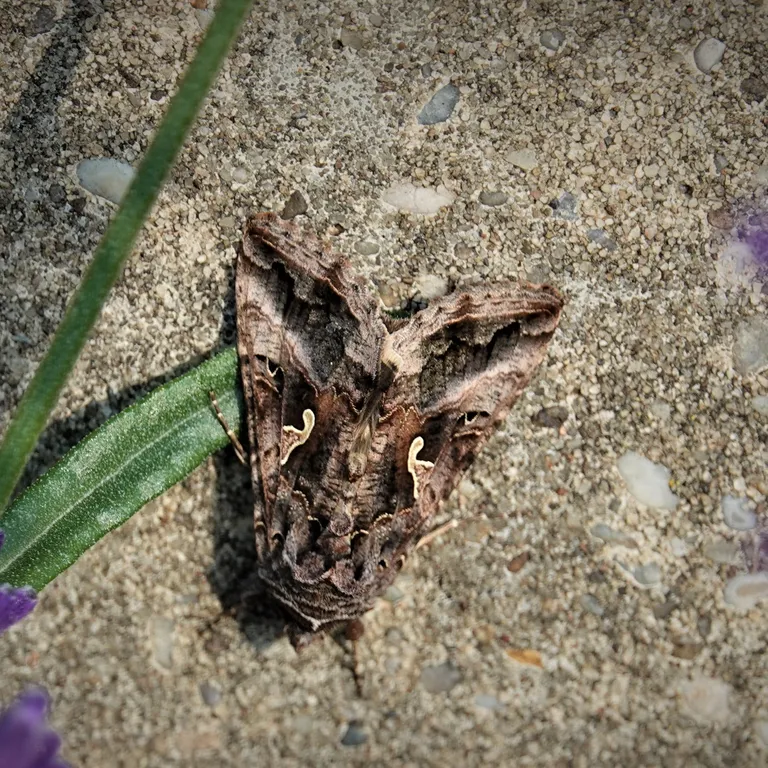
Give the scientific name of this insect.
Autographa gamma
